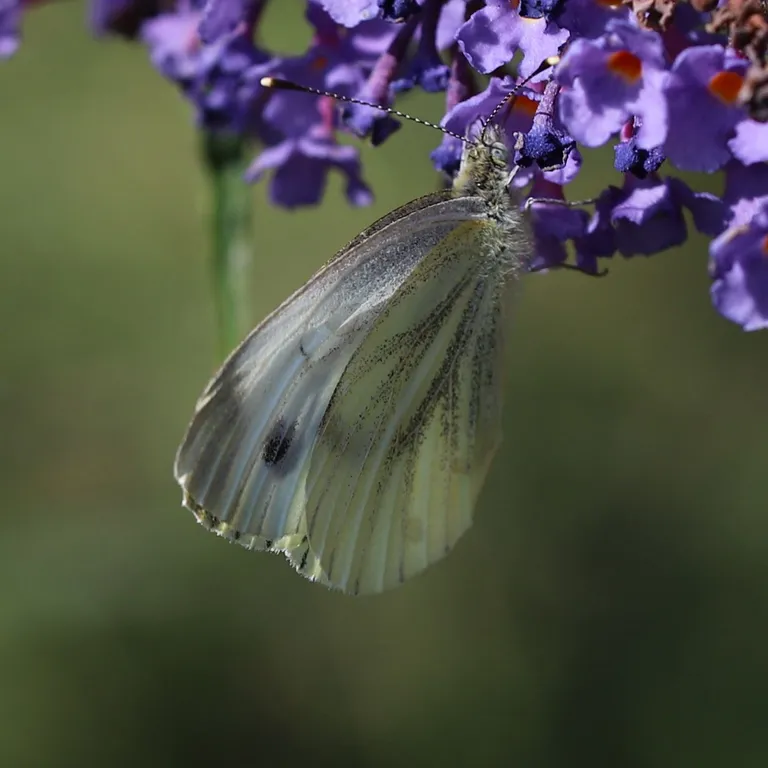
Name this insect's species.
Pieris napi
